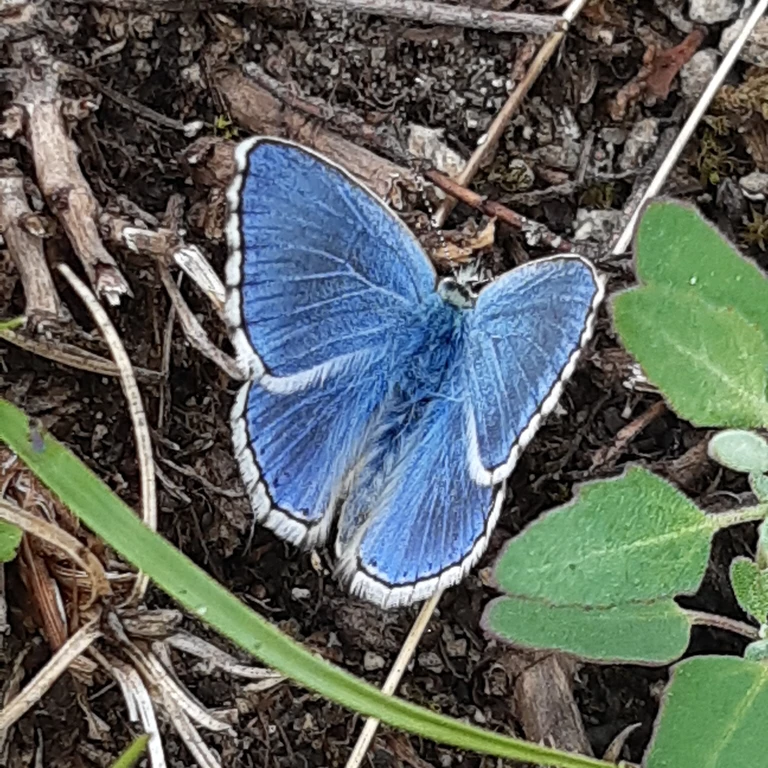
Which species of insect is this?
Lysandra bellargus
